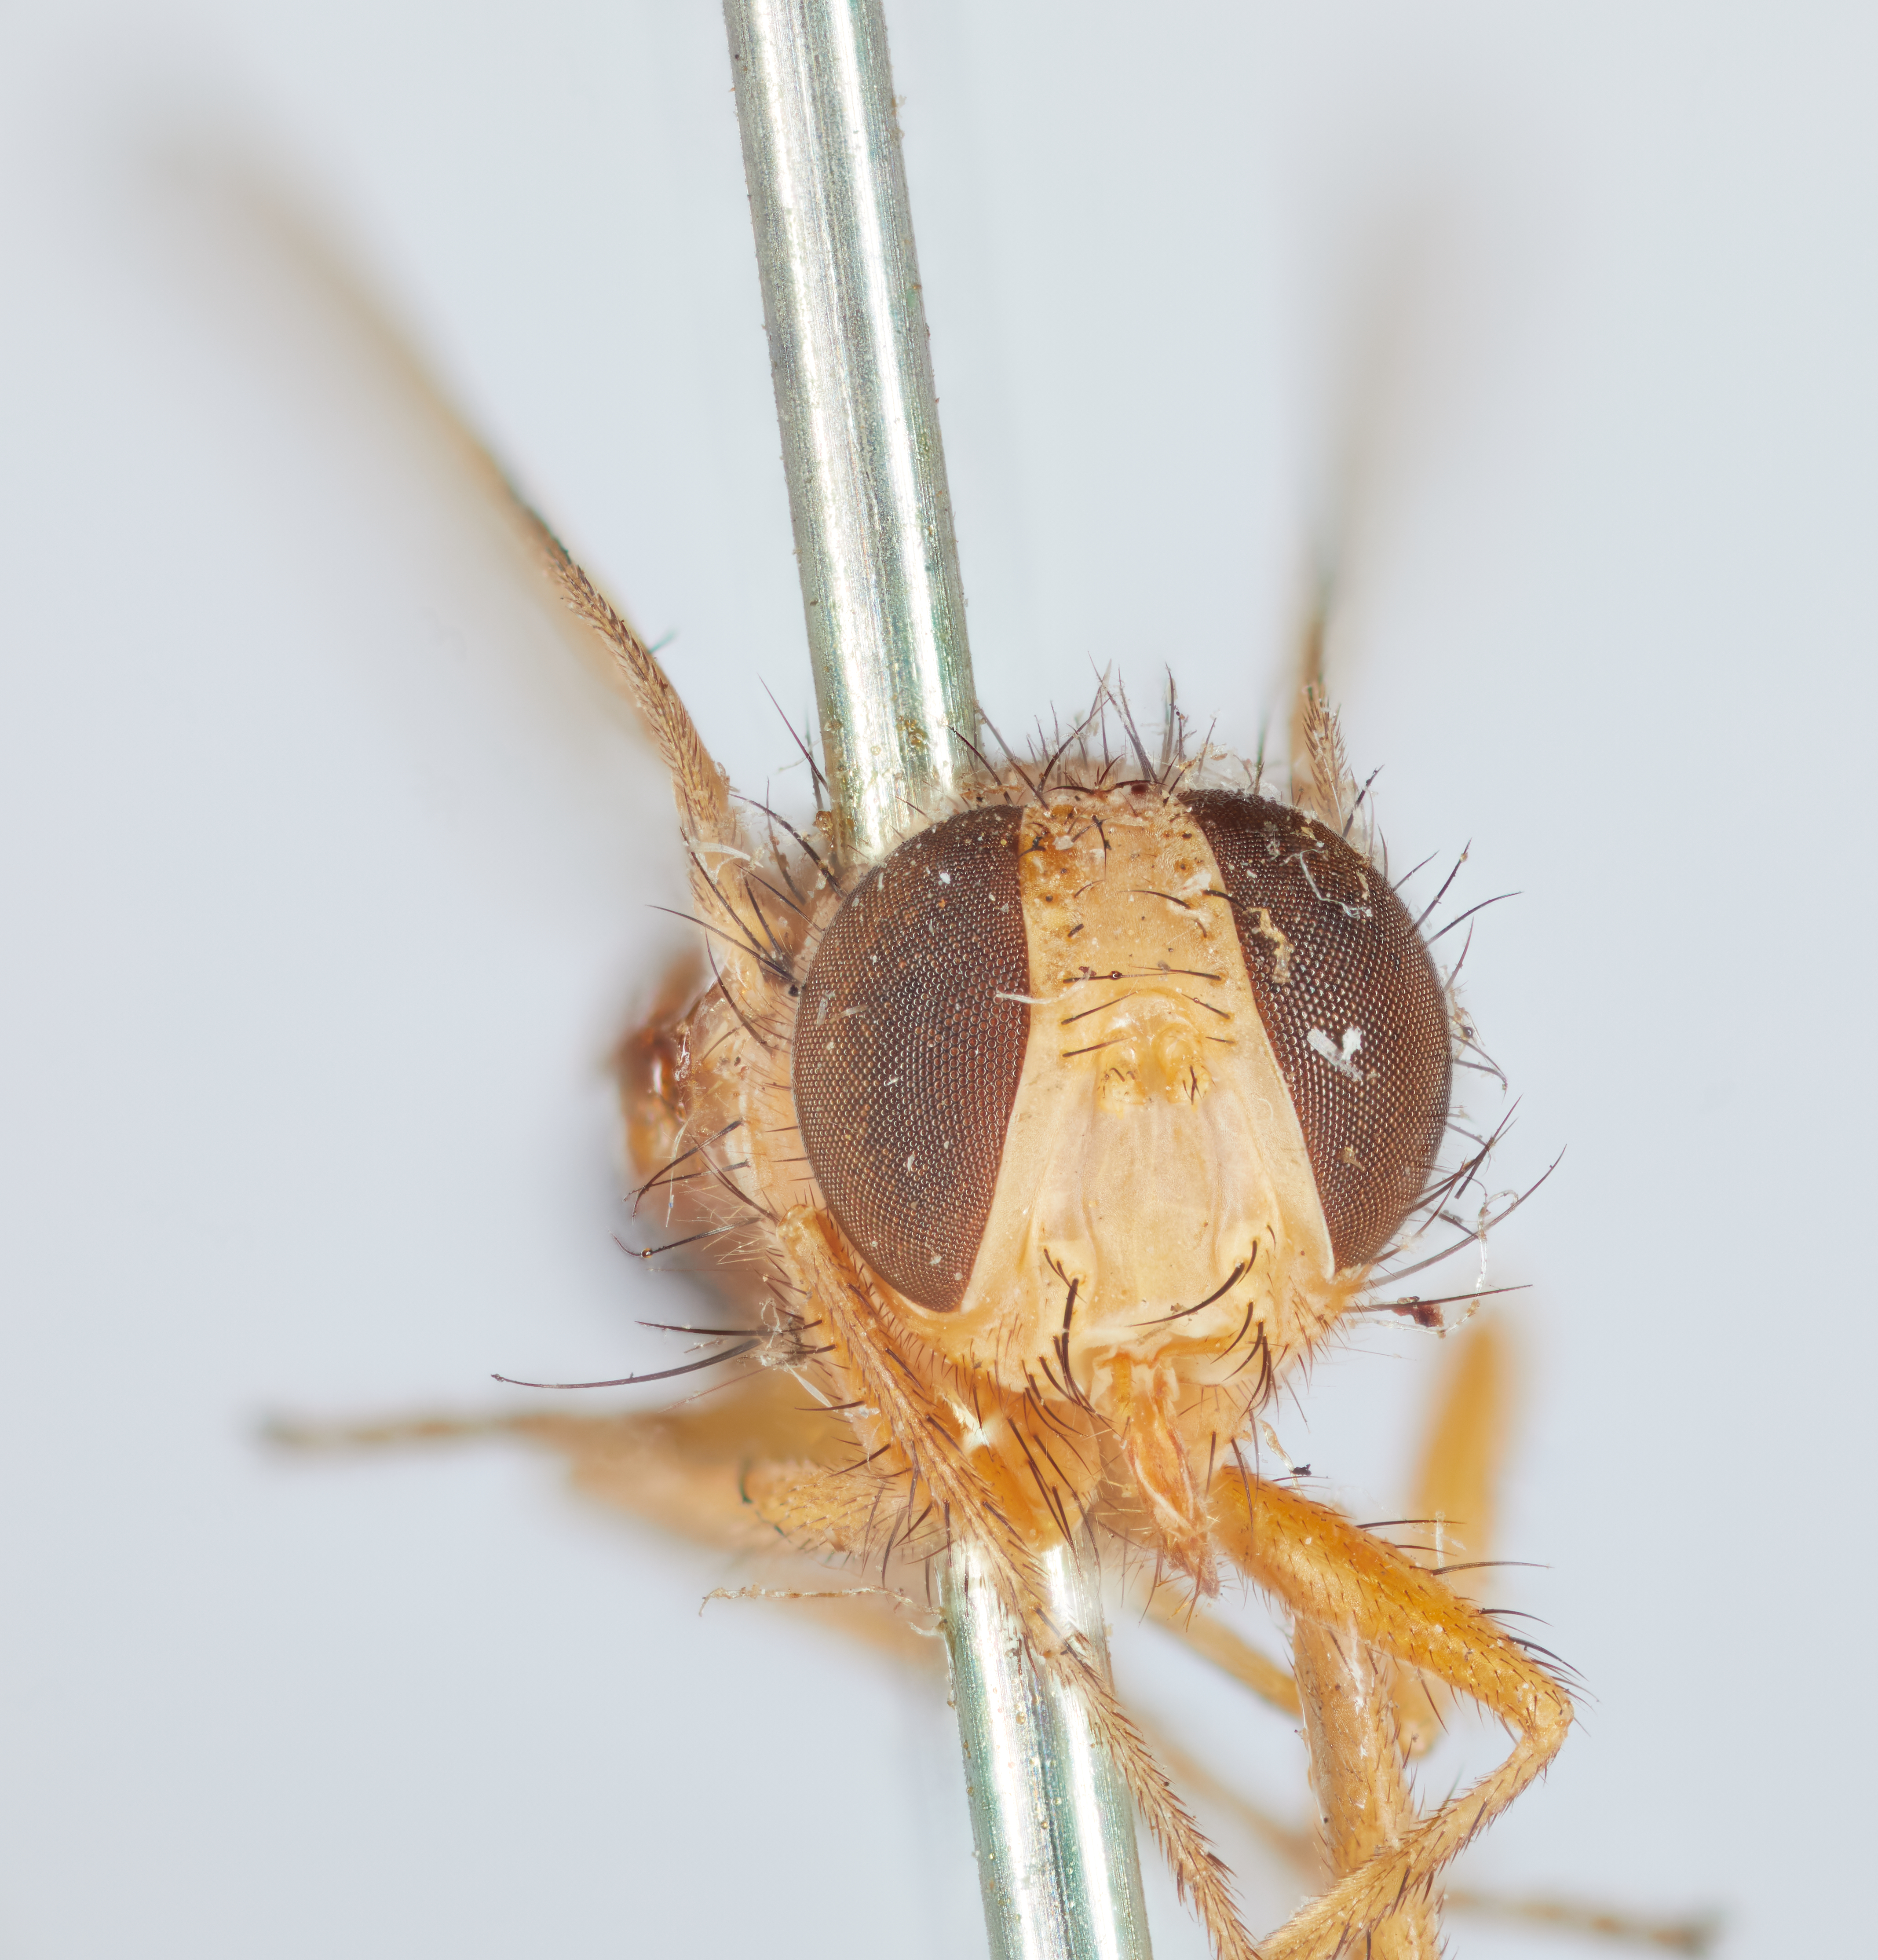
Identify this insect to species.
Clytiomyia punctata
